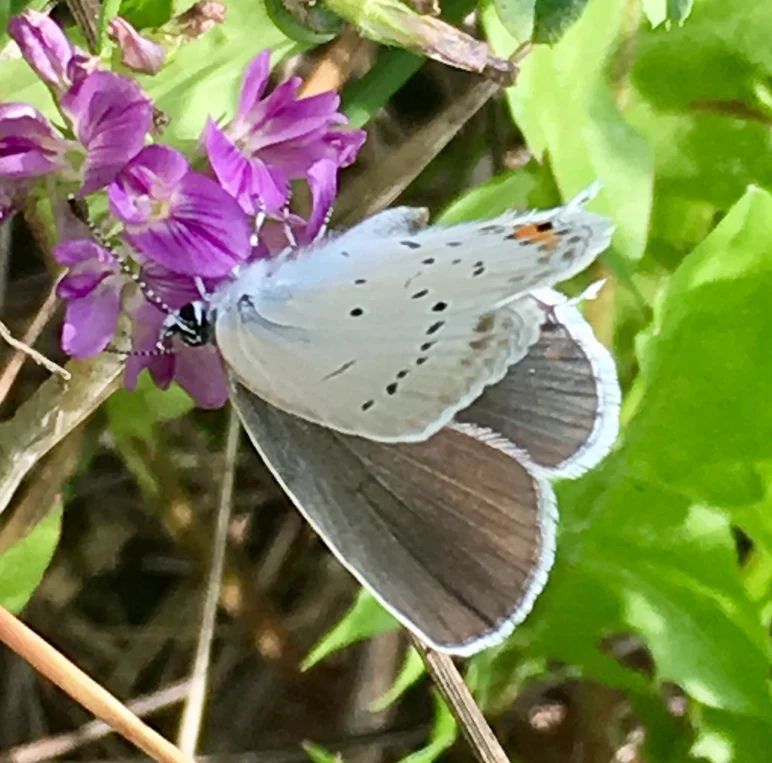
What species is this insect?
Cupido argiades (also Elkalyce argiades)
